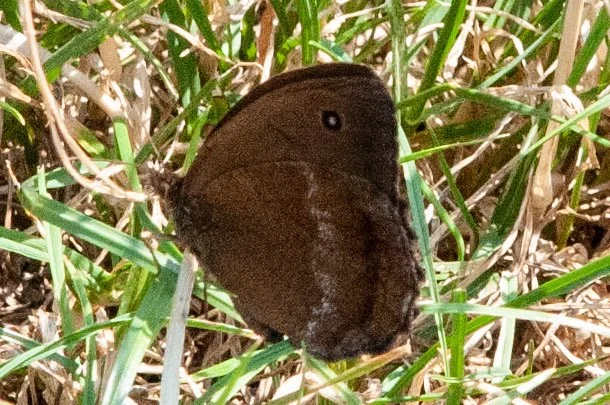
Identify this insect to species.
Minois dryas
